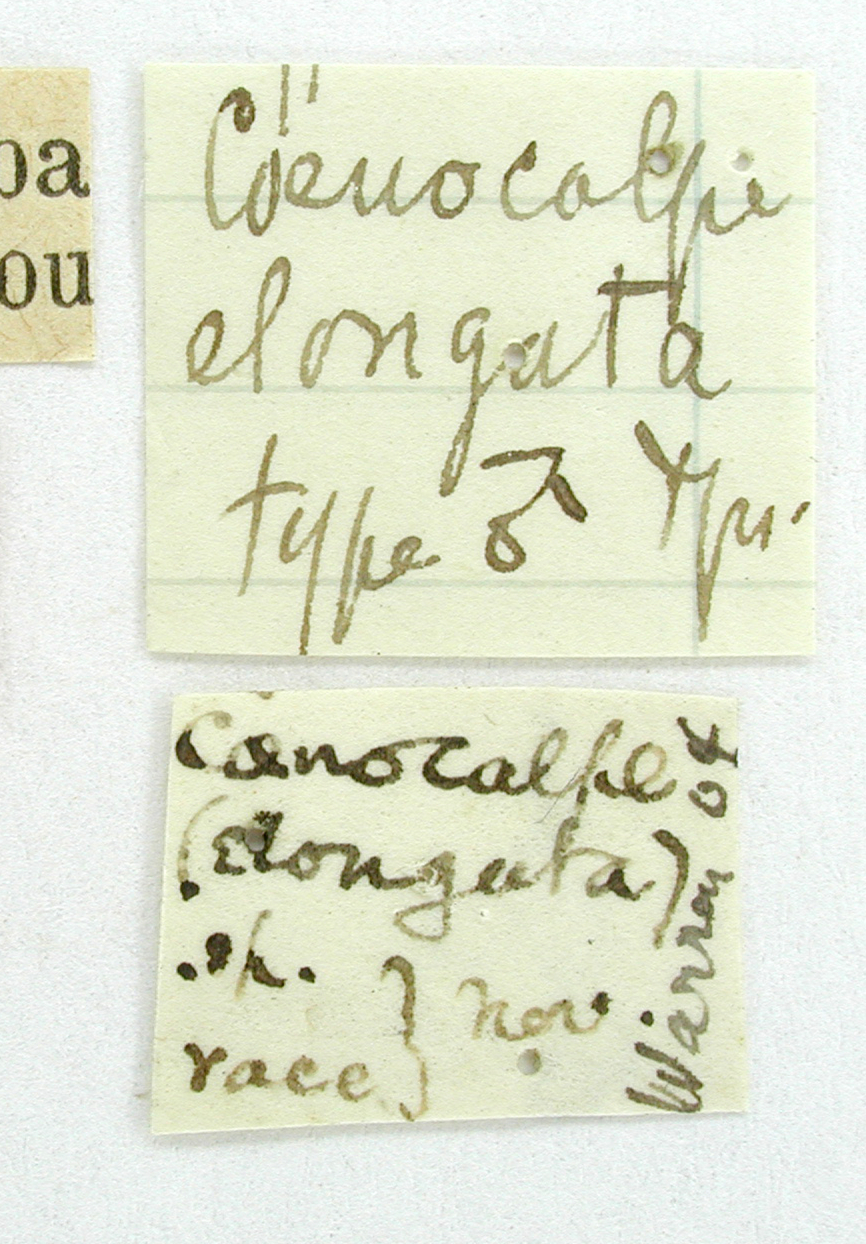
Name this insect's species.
Cambogia elongata
